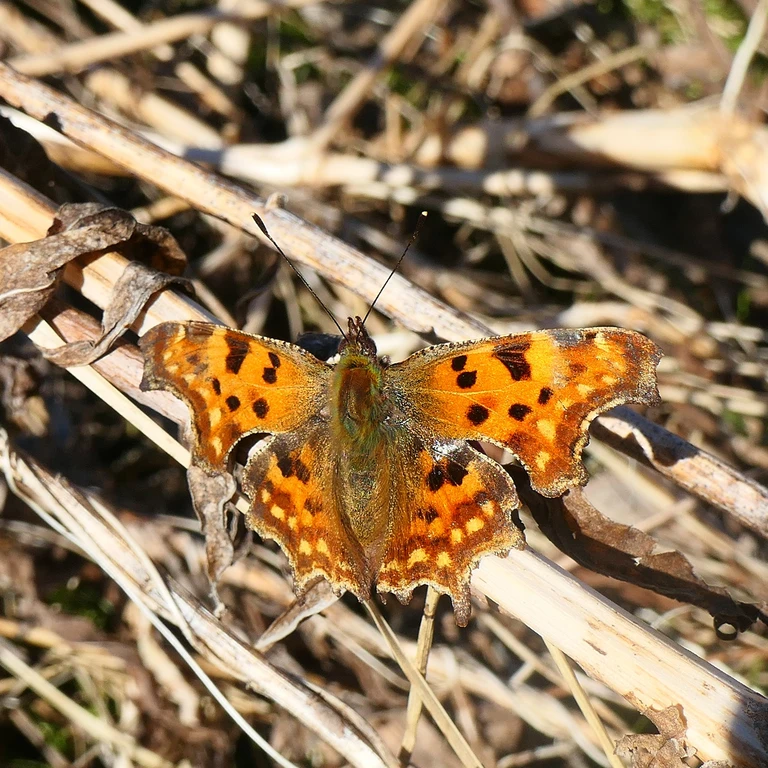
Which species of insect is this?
Polygonia c-album
